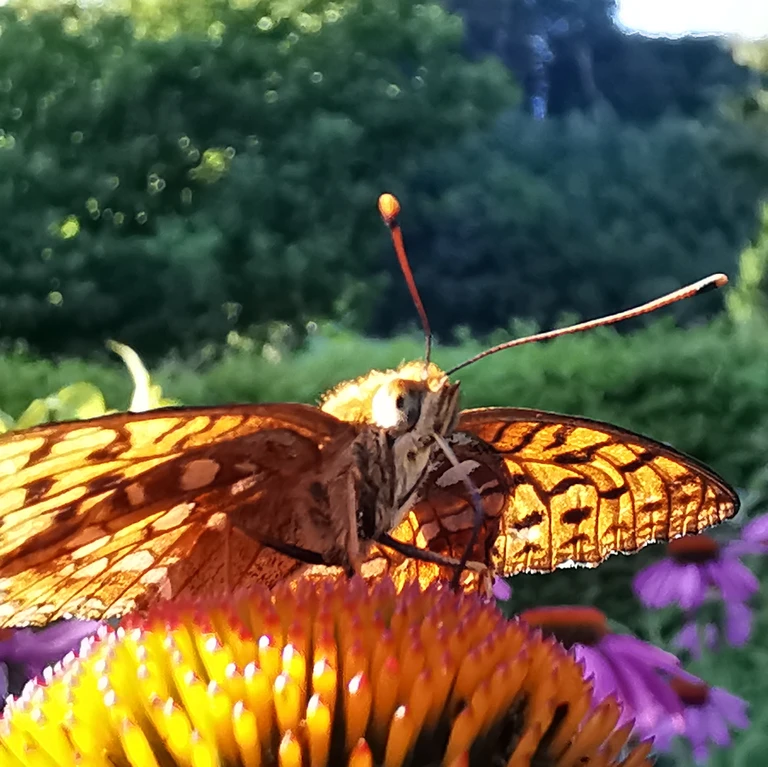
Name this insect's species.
Fabriciana adippe
